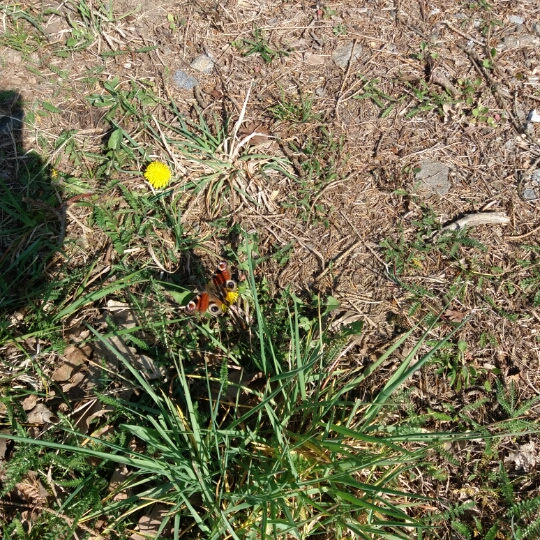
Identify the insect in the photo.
Aglais io
